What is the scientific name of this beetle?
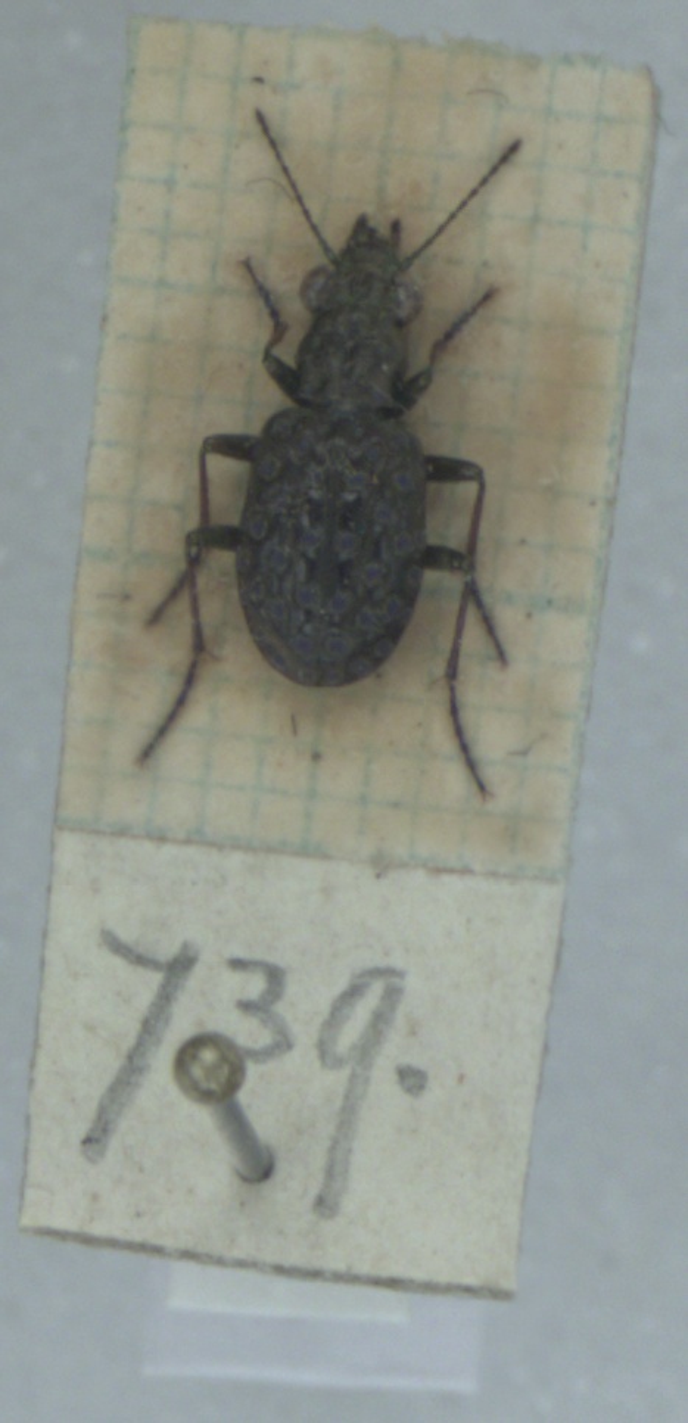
Elaphrus cupreus
